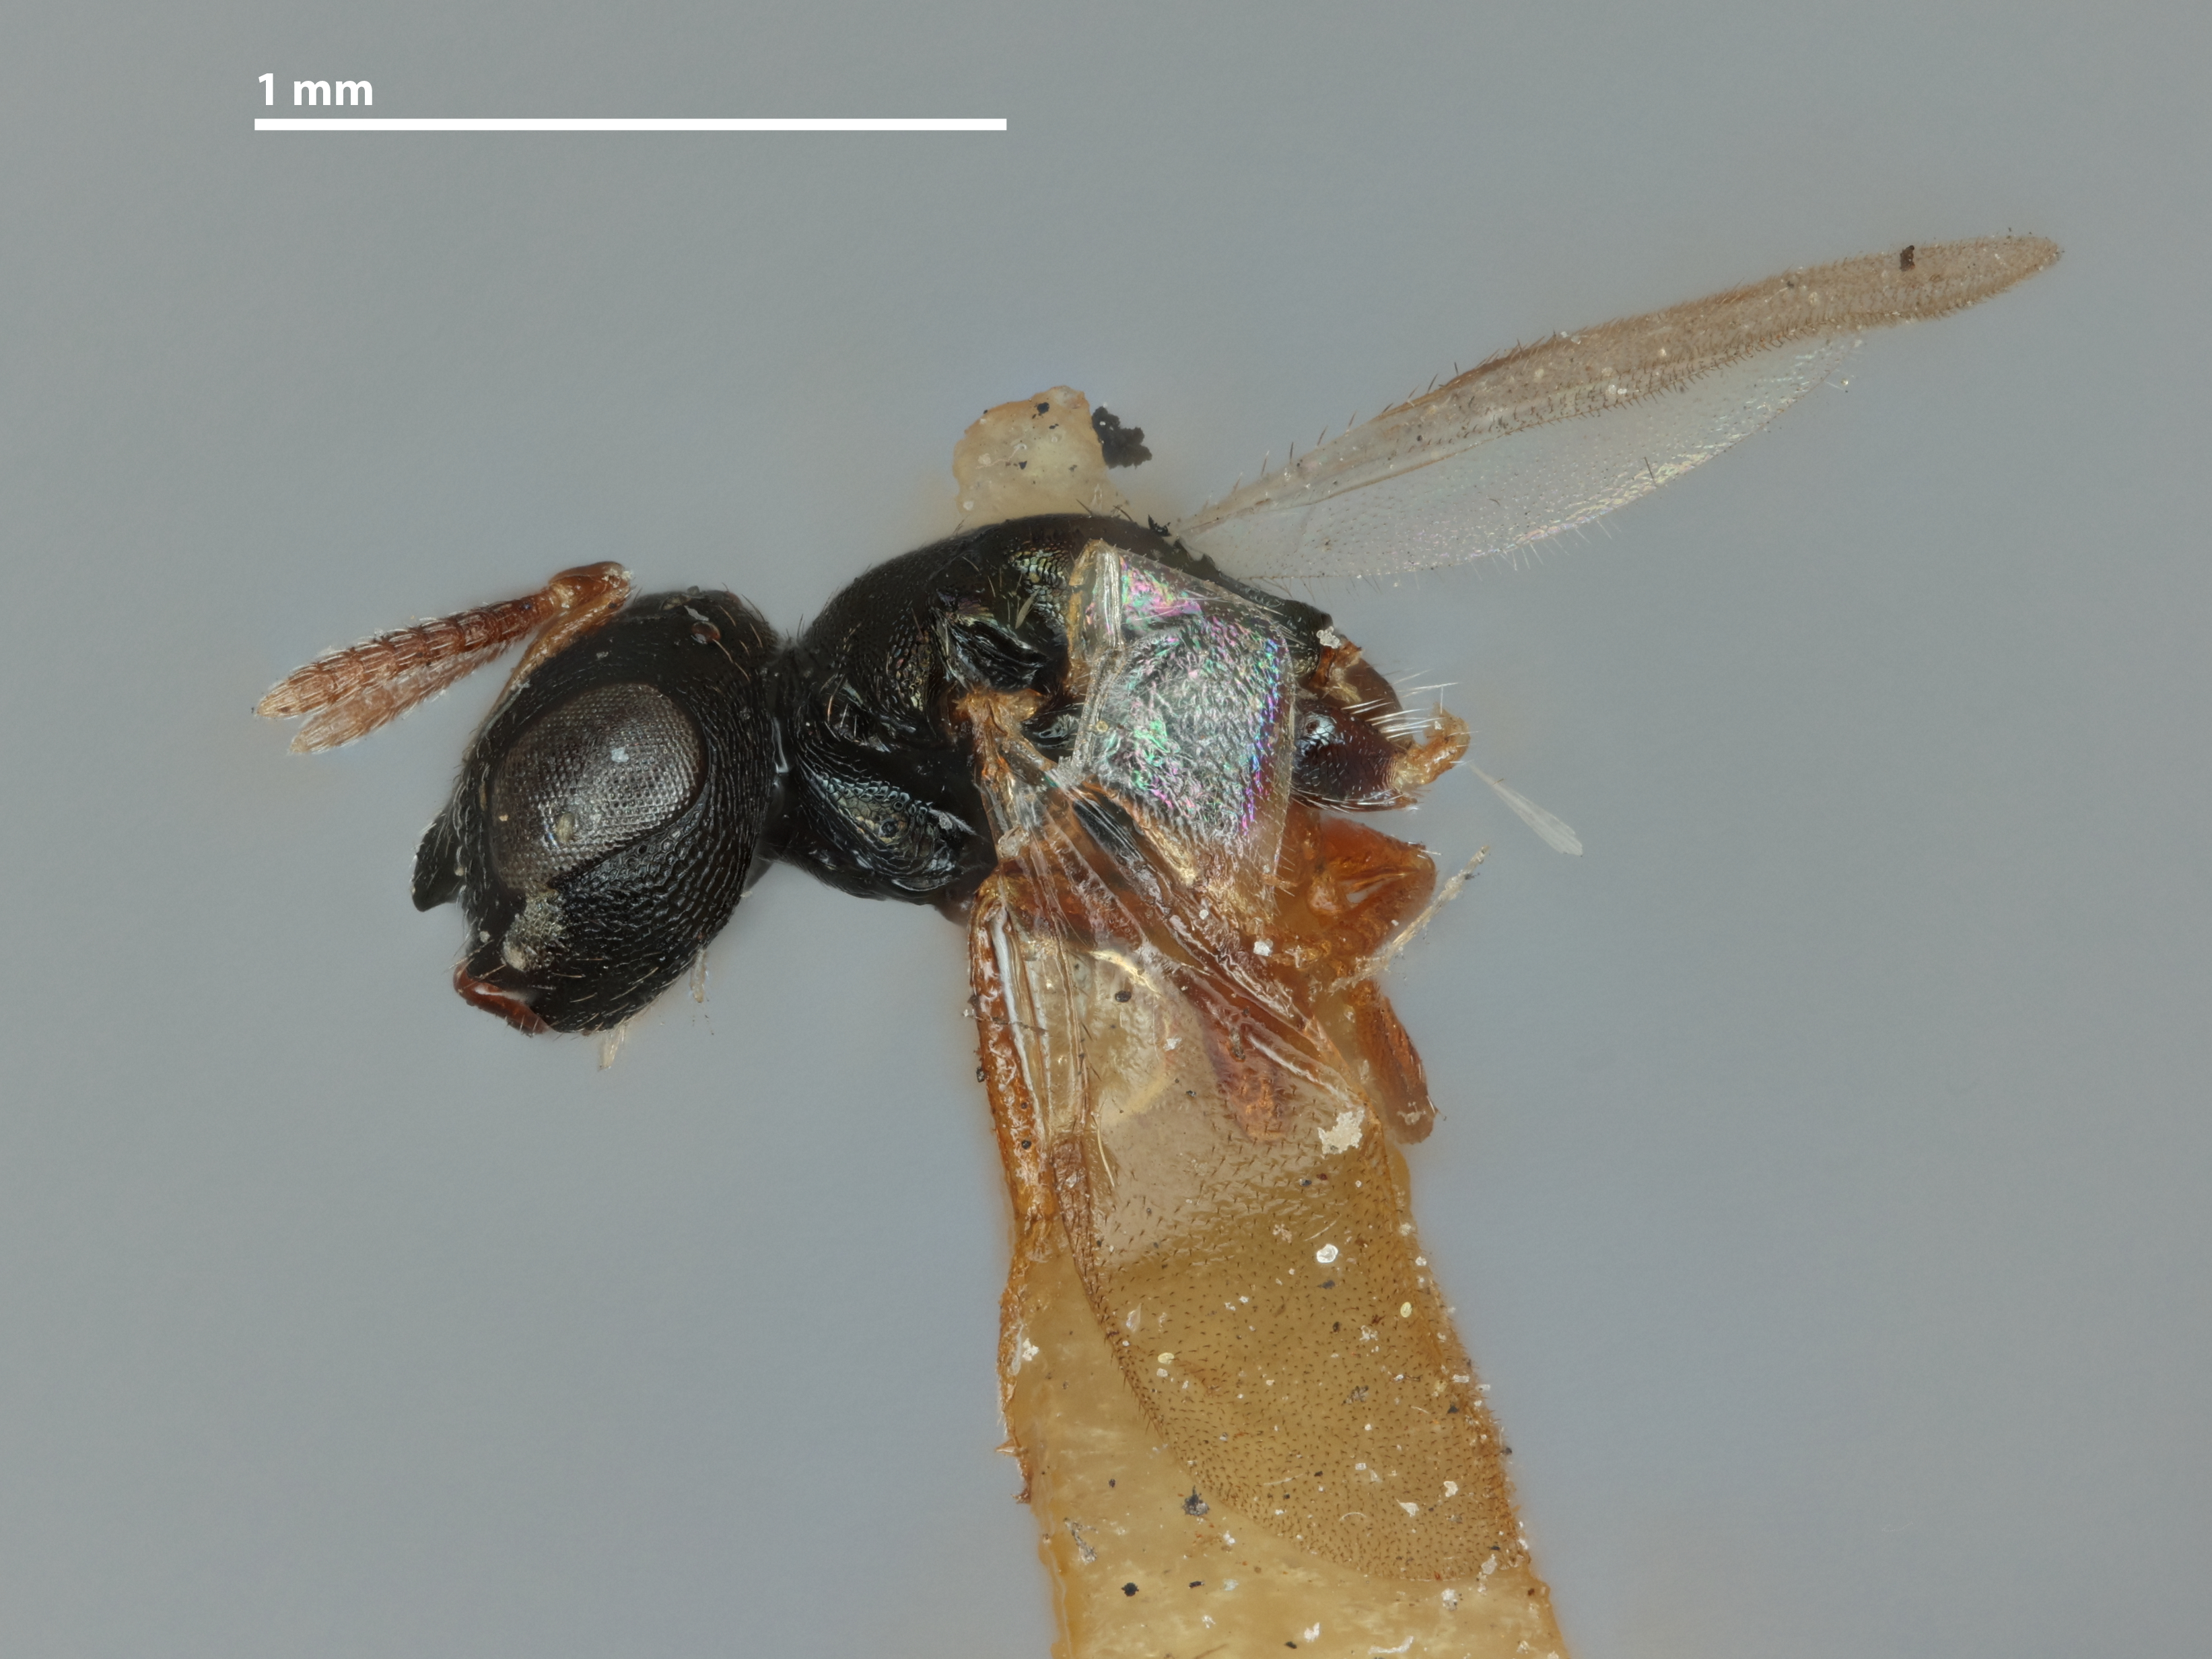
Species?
Helocasis burksi
